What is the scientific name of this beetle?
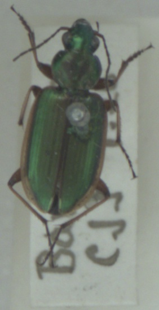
Agonum marginatum
